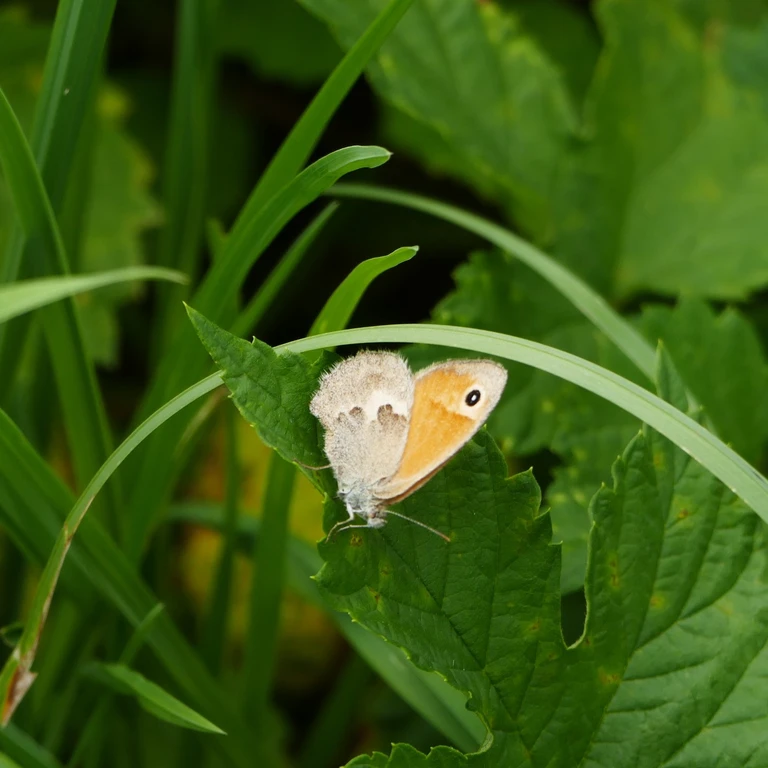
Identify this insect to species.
Coenonympha pamphilus
